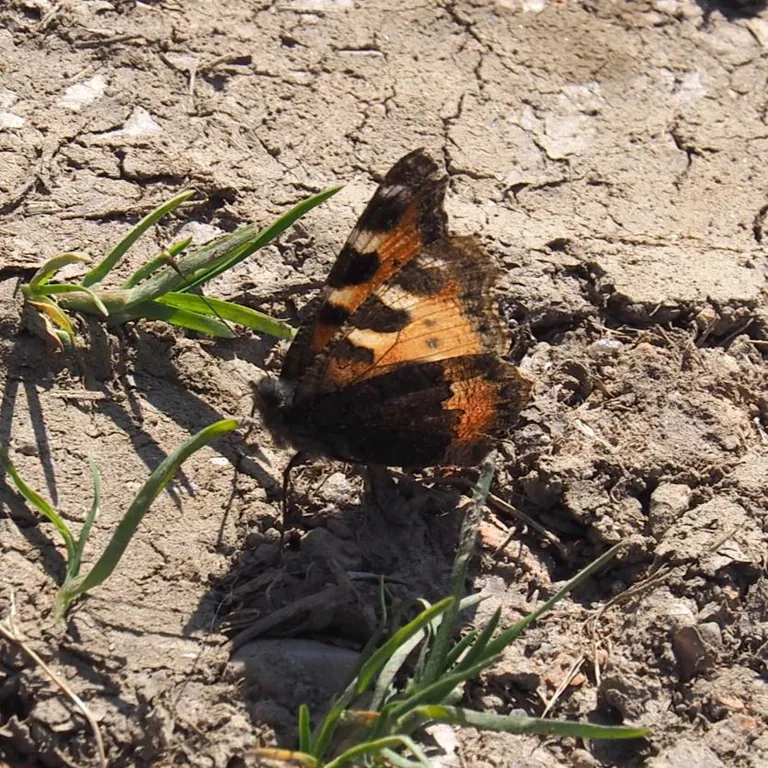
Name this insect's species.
Aglais urticae
